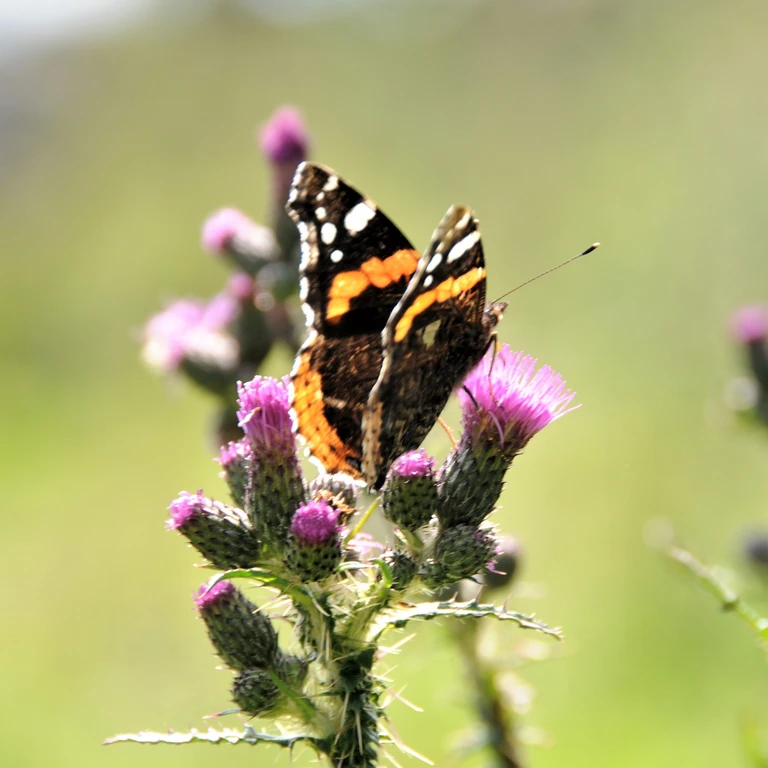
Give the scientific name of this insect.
Vanessa atalanta
